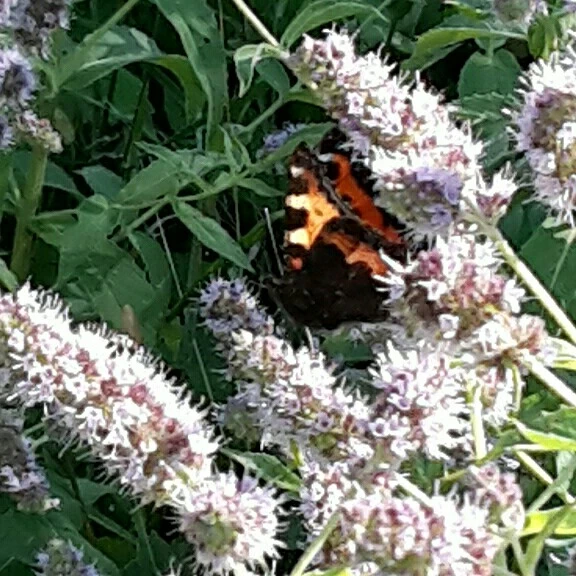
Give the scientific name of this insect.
Aglais urticae
